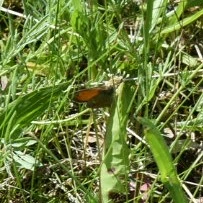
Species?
Coenonympha pamphilus
